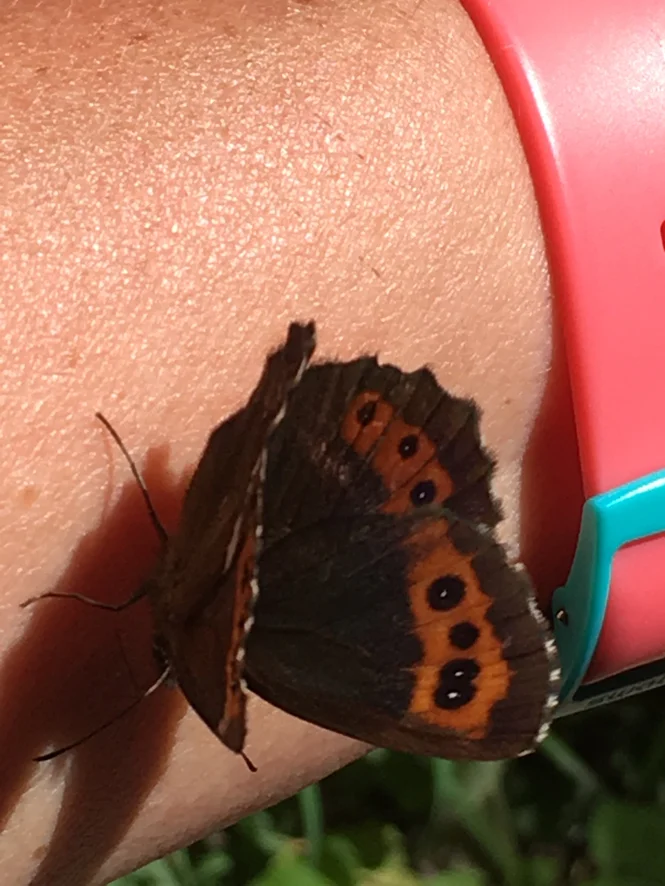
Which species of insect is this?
Erebia ligea
